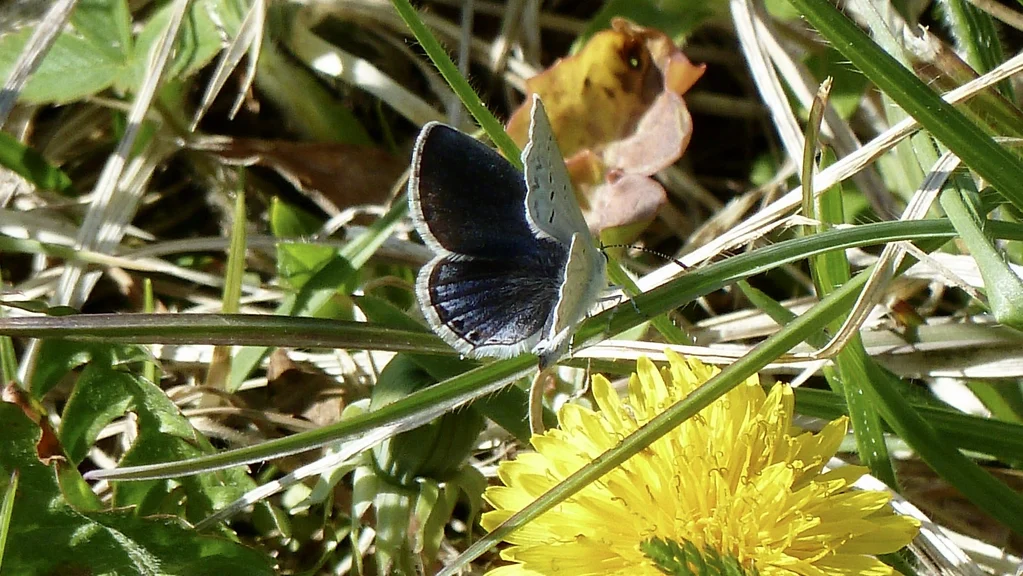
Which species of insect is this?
Scolitantides orion
